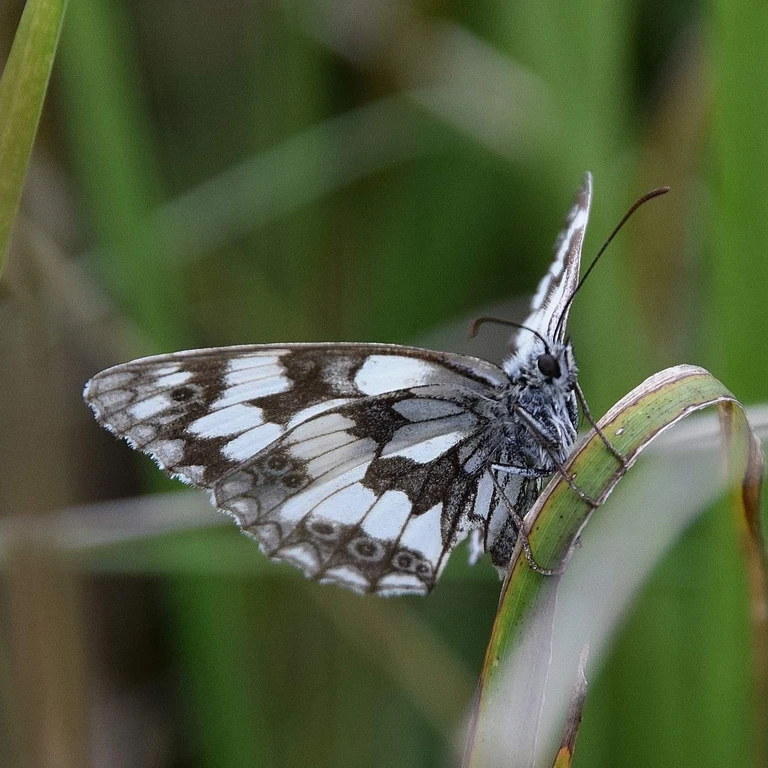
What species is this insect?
Melanargia galathea
